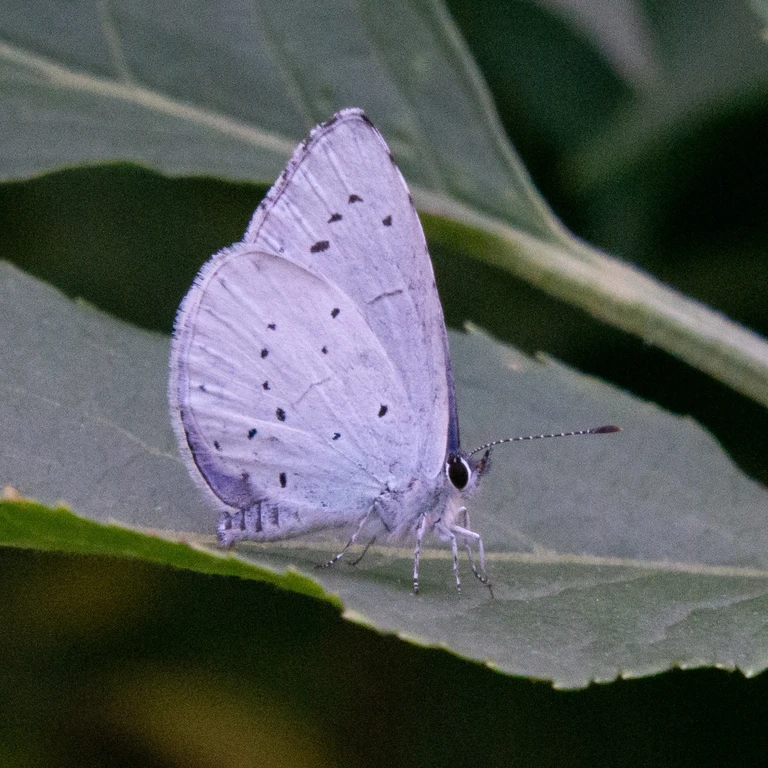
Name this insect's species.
Celastrina argiolus
